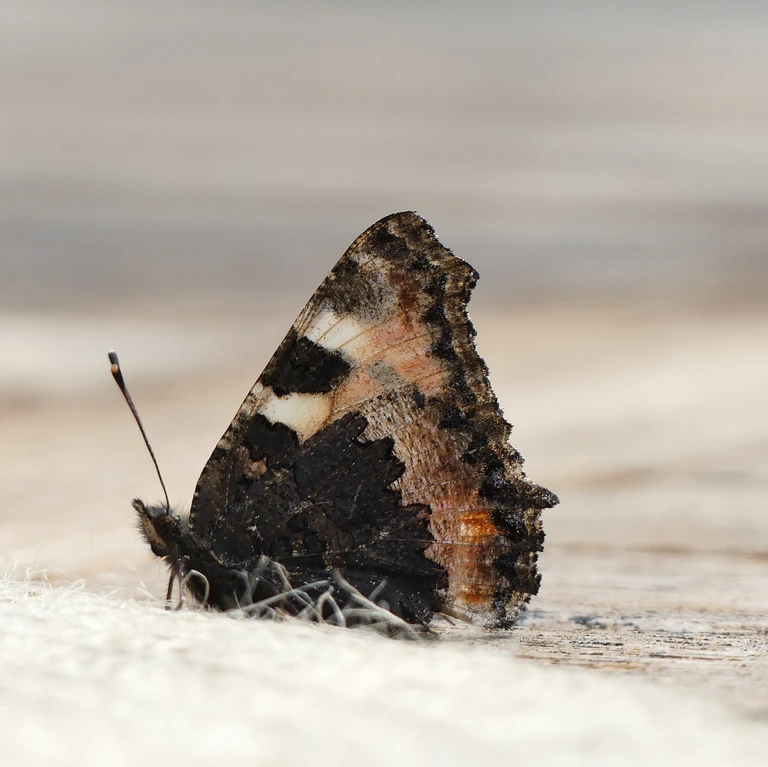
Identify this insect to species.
Aglais urticae
